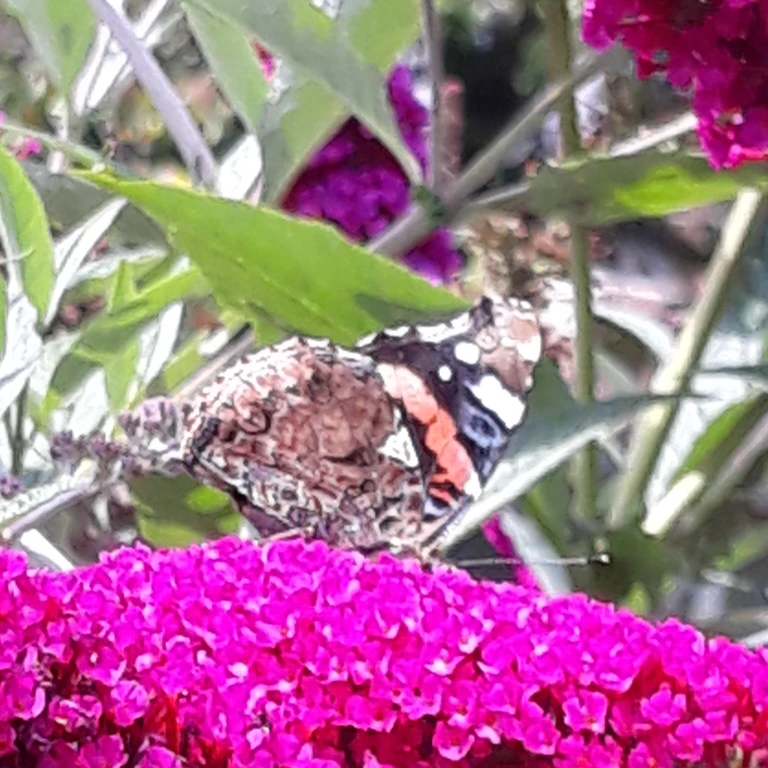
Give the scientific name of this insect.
Vanessa atalanta
